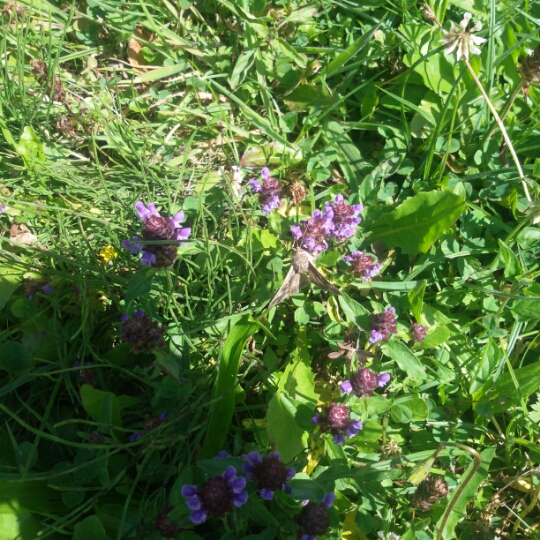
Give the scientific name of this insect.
Autographa gamma
